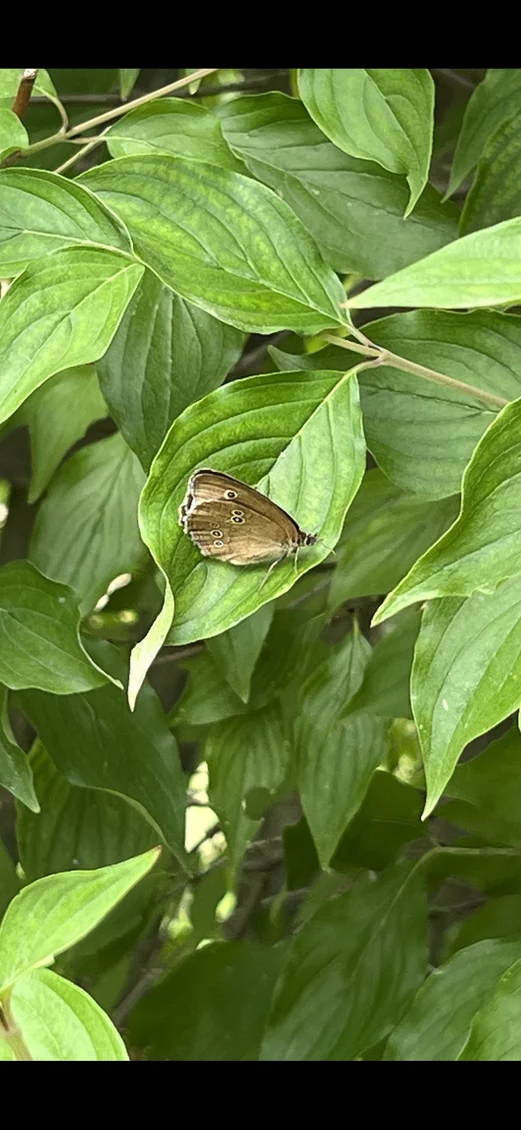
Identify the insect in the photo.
Aphantopus hyperantus
